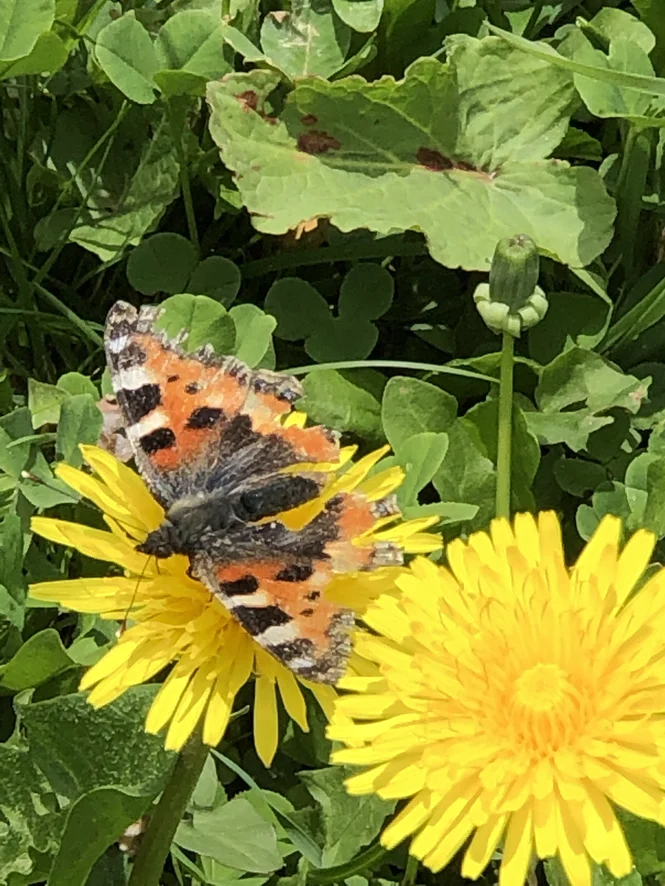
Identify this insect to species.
Aglais urticae
